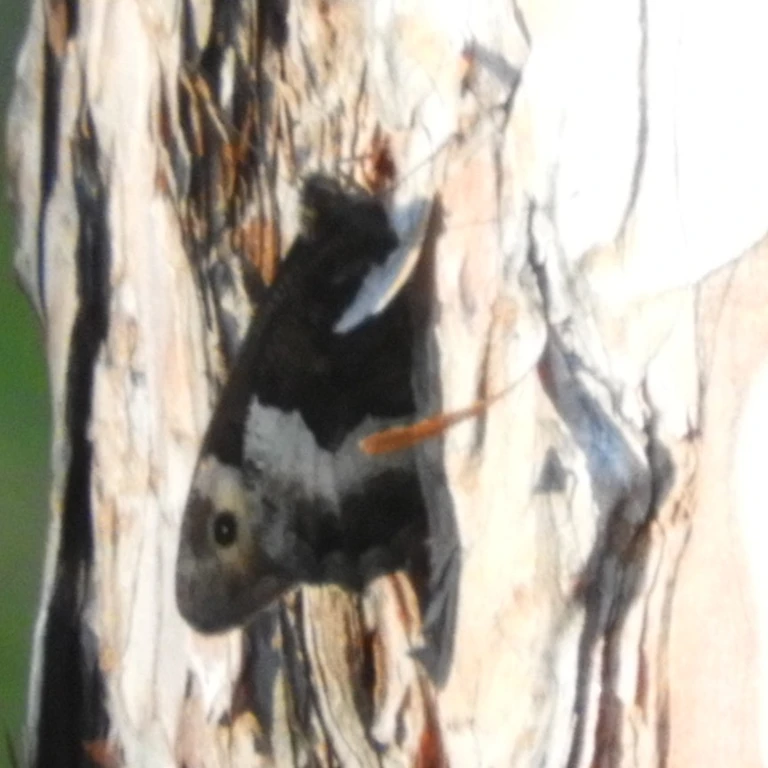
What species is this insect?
Hipparchia alcyone
